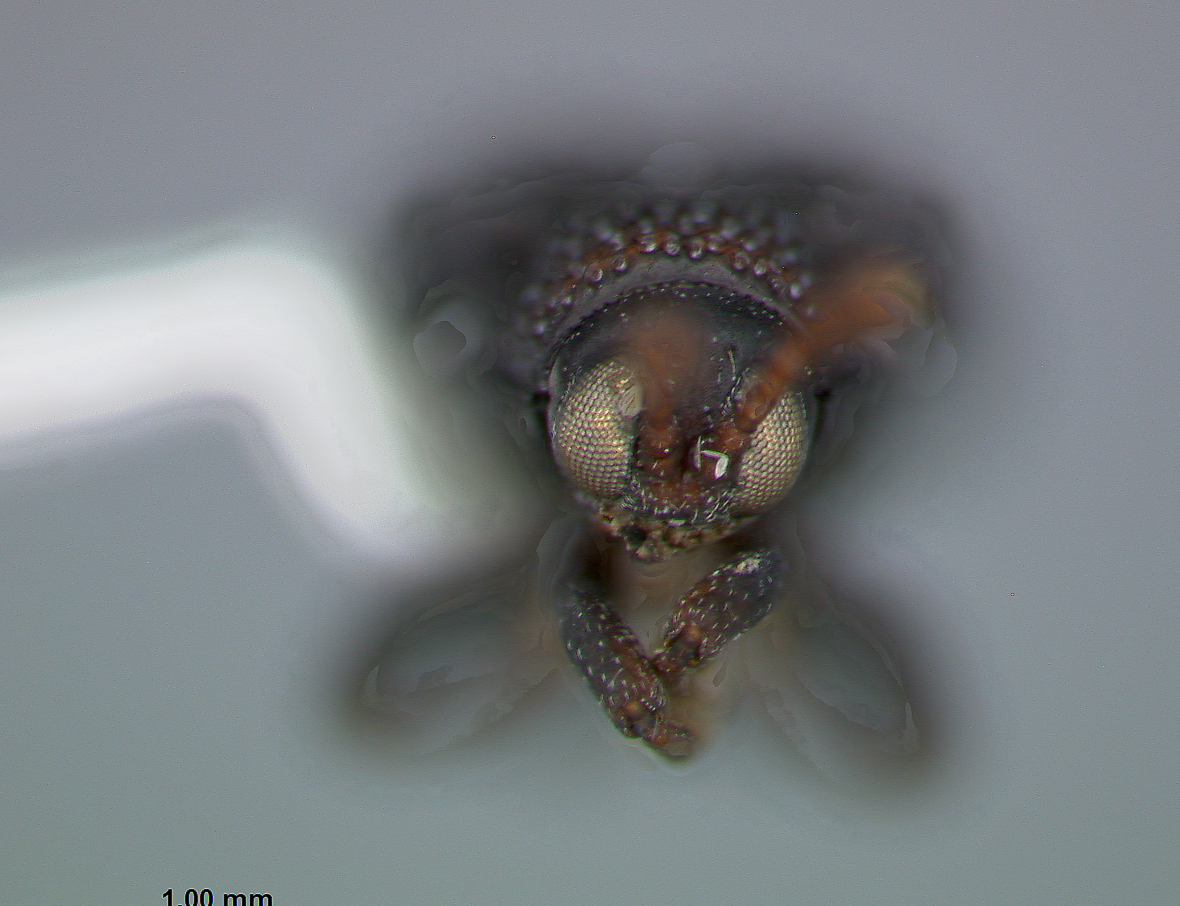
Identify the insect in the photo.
Bruchia armata
